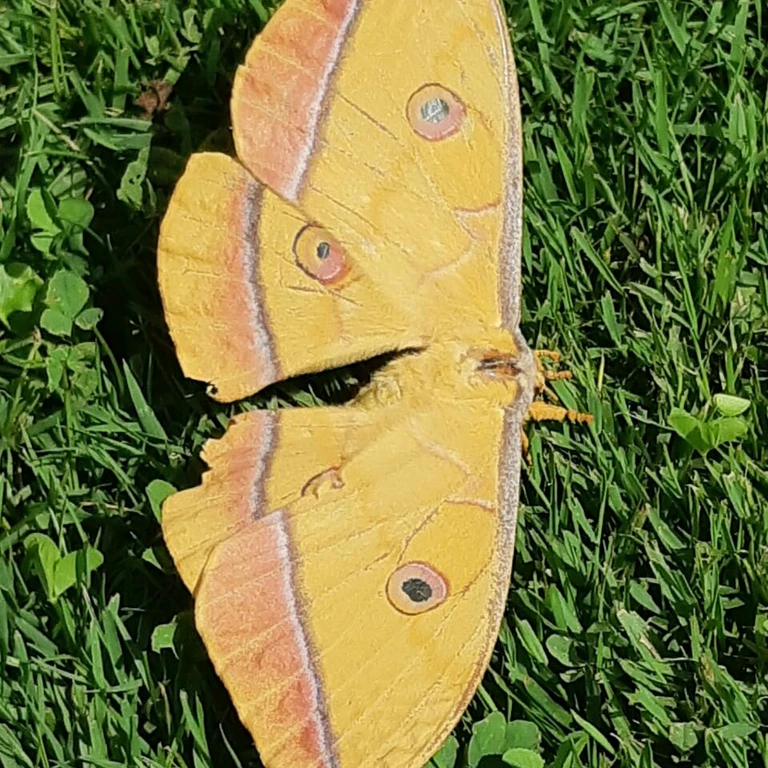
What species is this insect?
Antheraea yamamai
